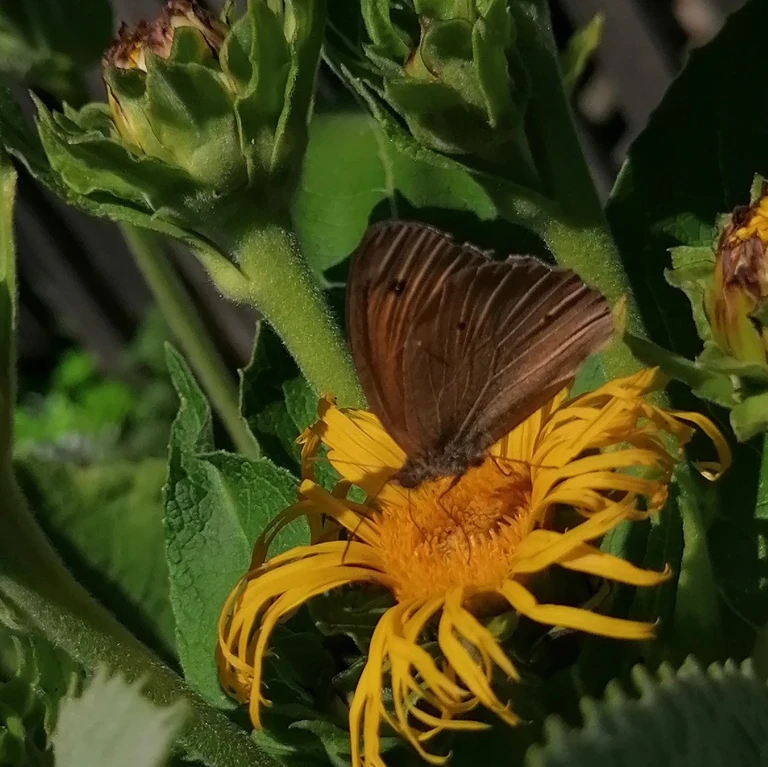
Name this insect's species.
Maniola jurtina
